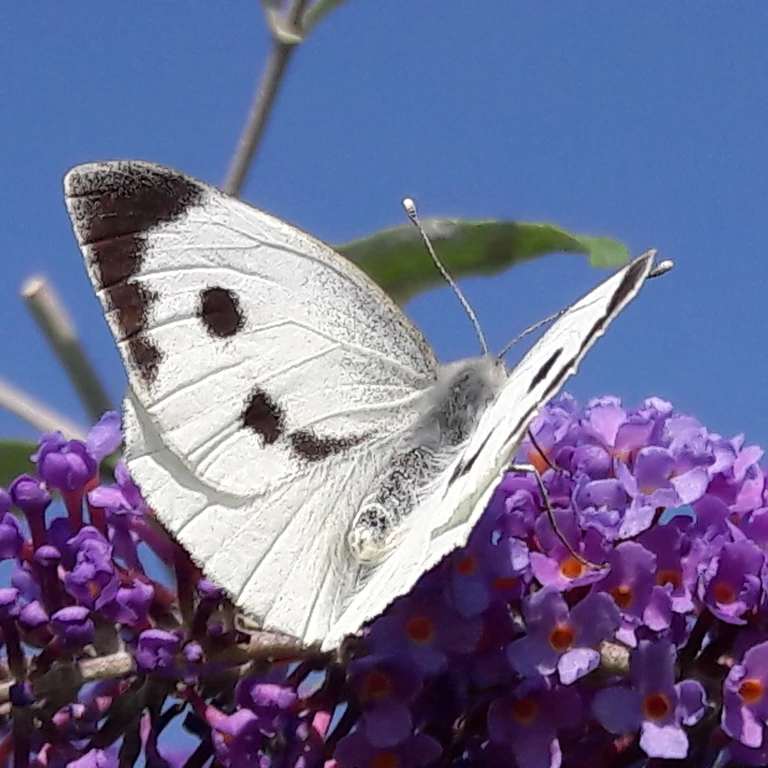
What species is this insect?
Pieris brassicae
